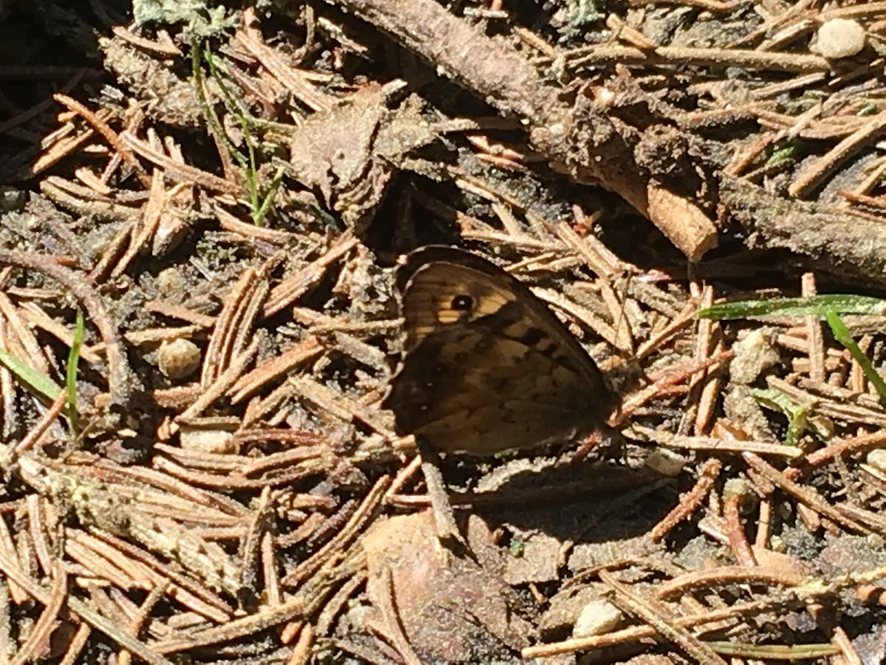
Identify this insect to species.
Pararge aegeria
